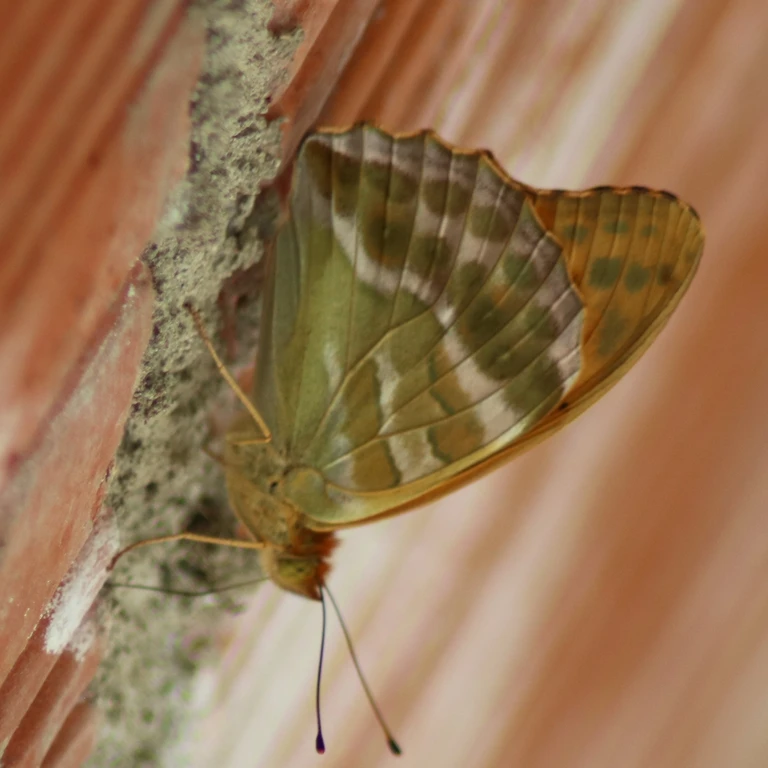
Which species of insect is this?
Argynnis paphia
